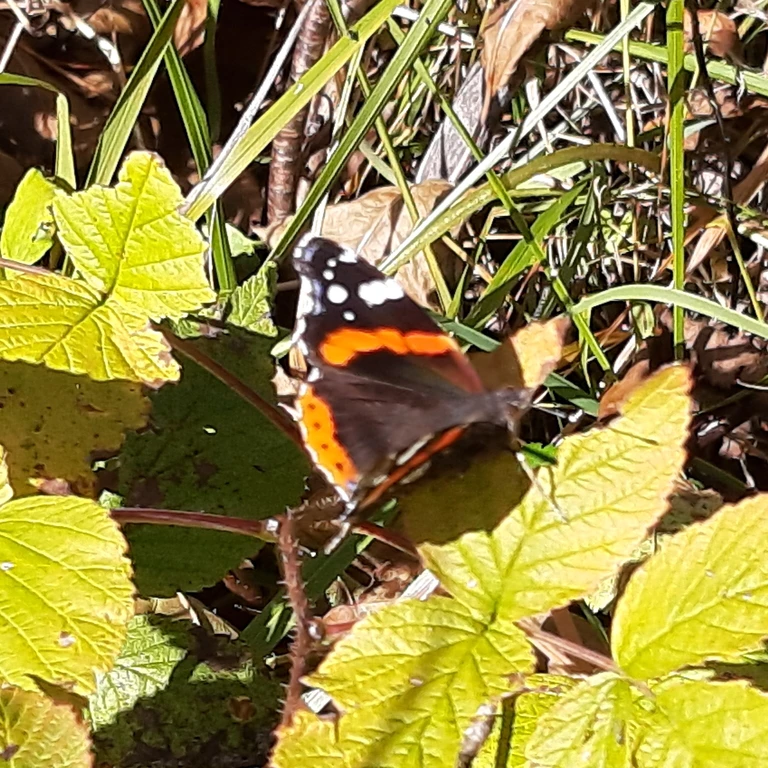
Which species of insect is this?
Vanessa atalanta
